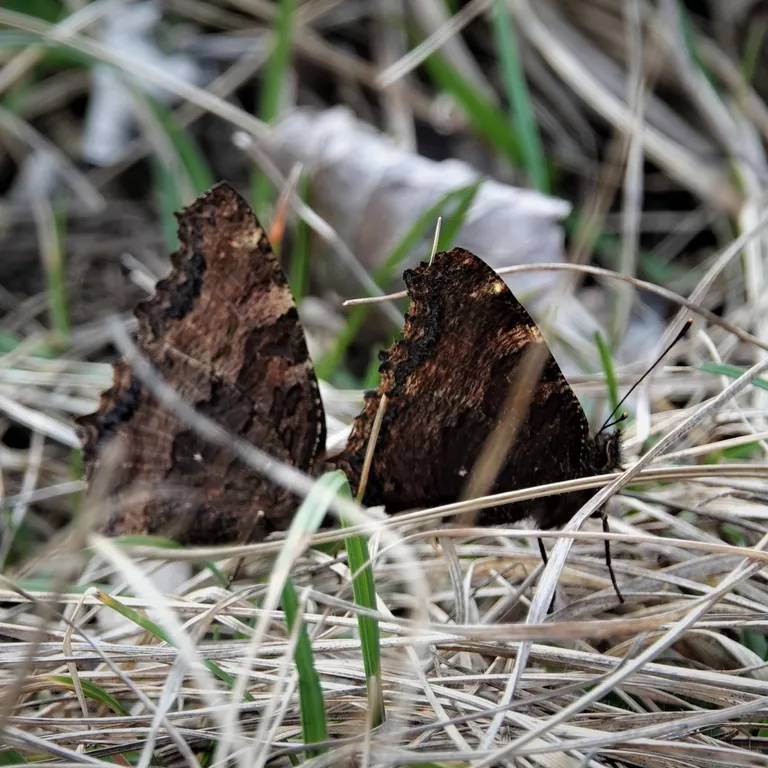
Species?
Nymphalis polychloros
